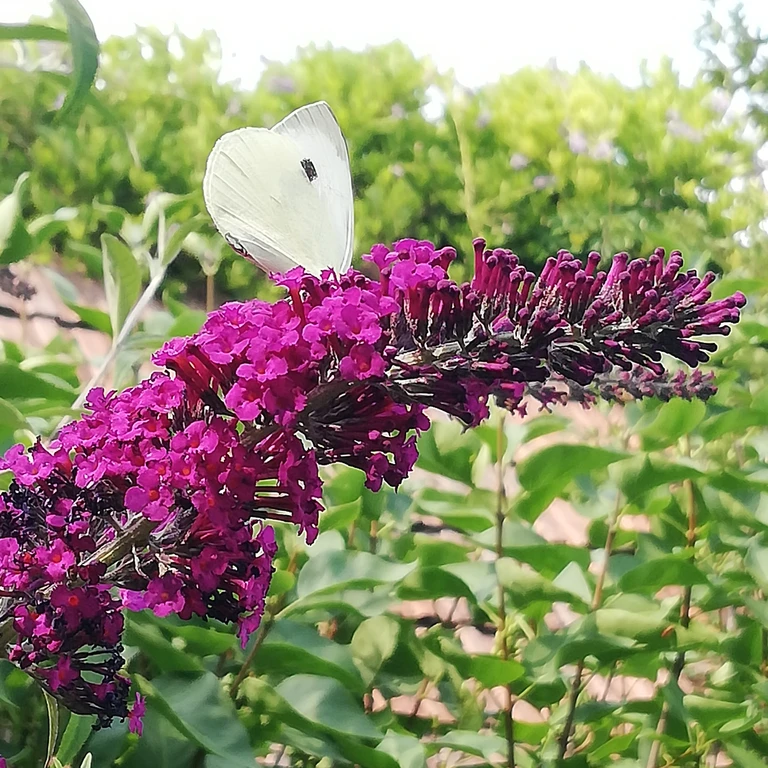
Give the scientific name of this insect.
Pieris brassicae
